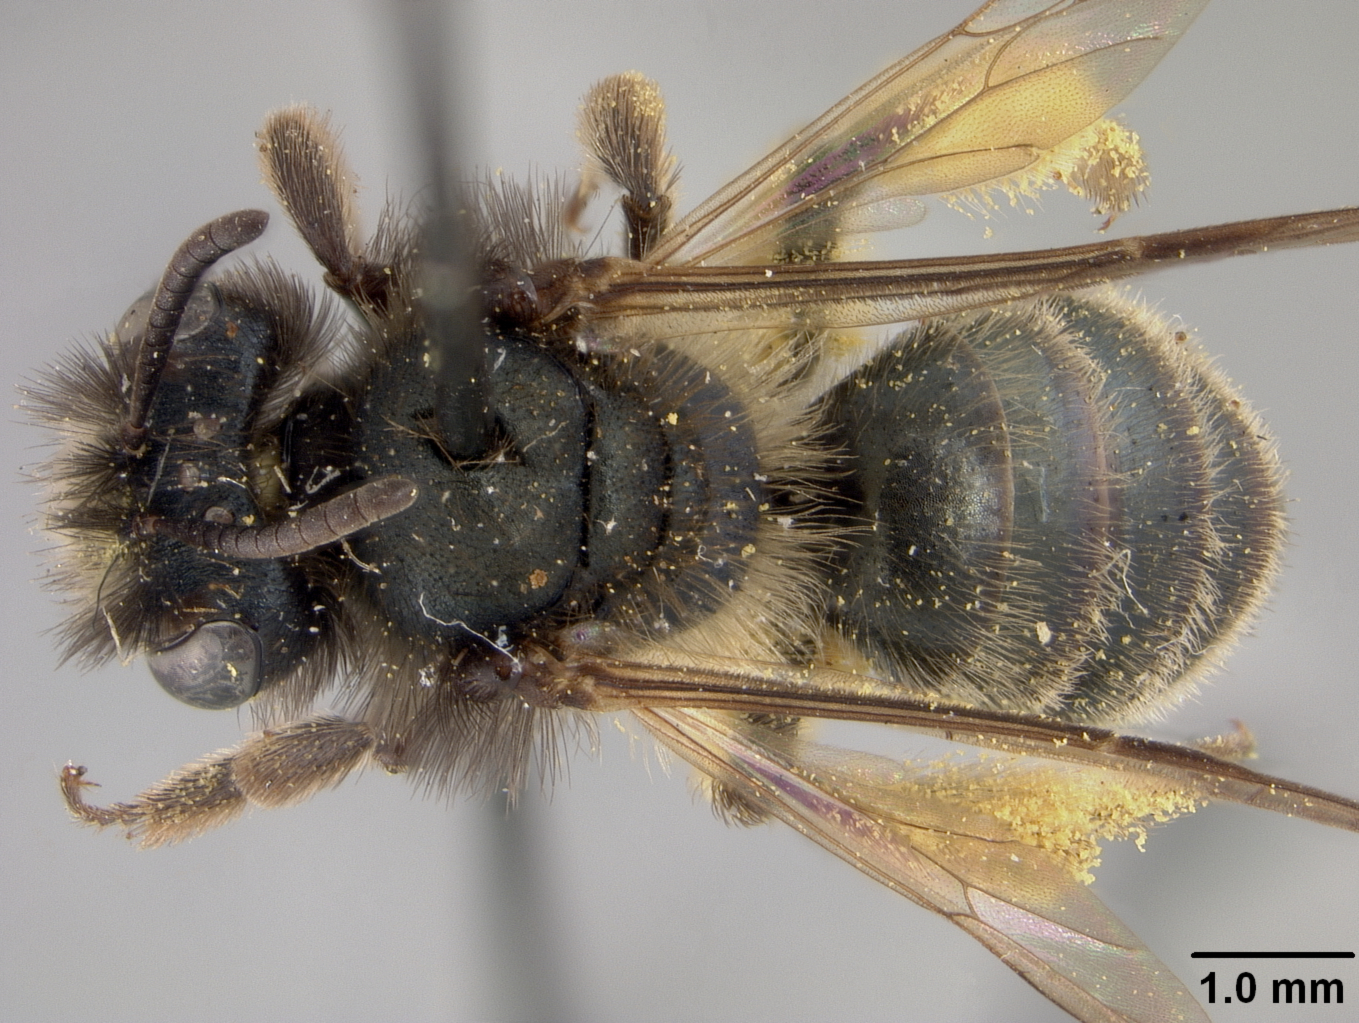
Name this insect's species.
Andrena subdepressa
